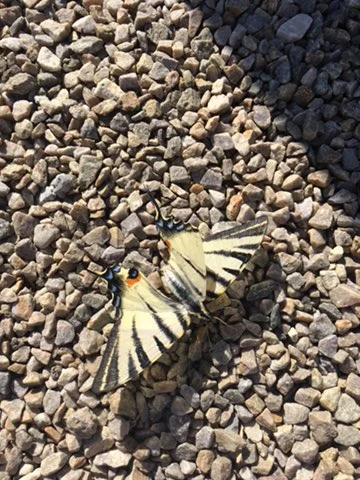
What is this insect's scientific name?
Iphiclides podalirius
